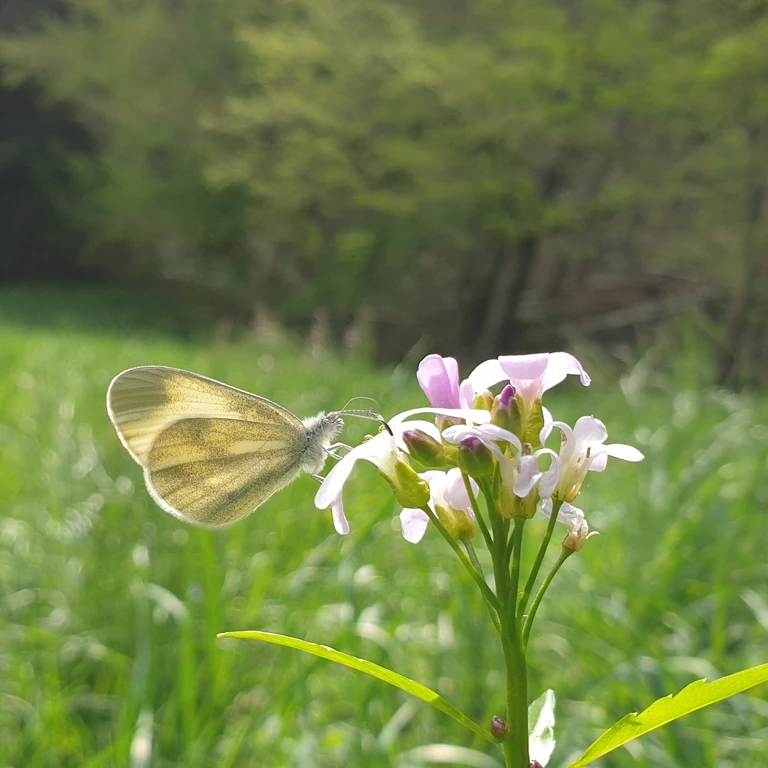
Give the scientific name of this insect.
Leptidea sinapis/juvernica
